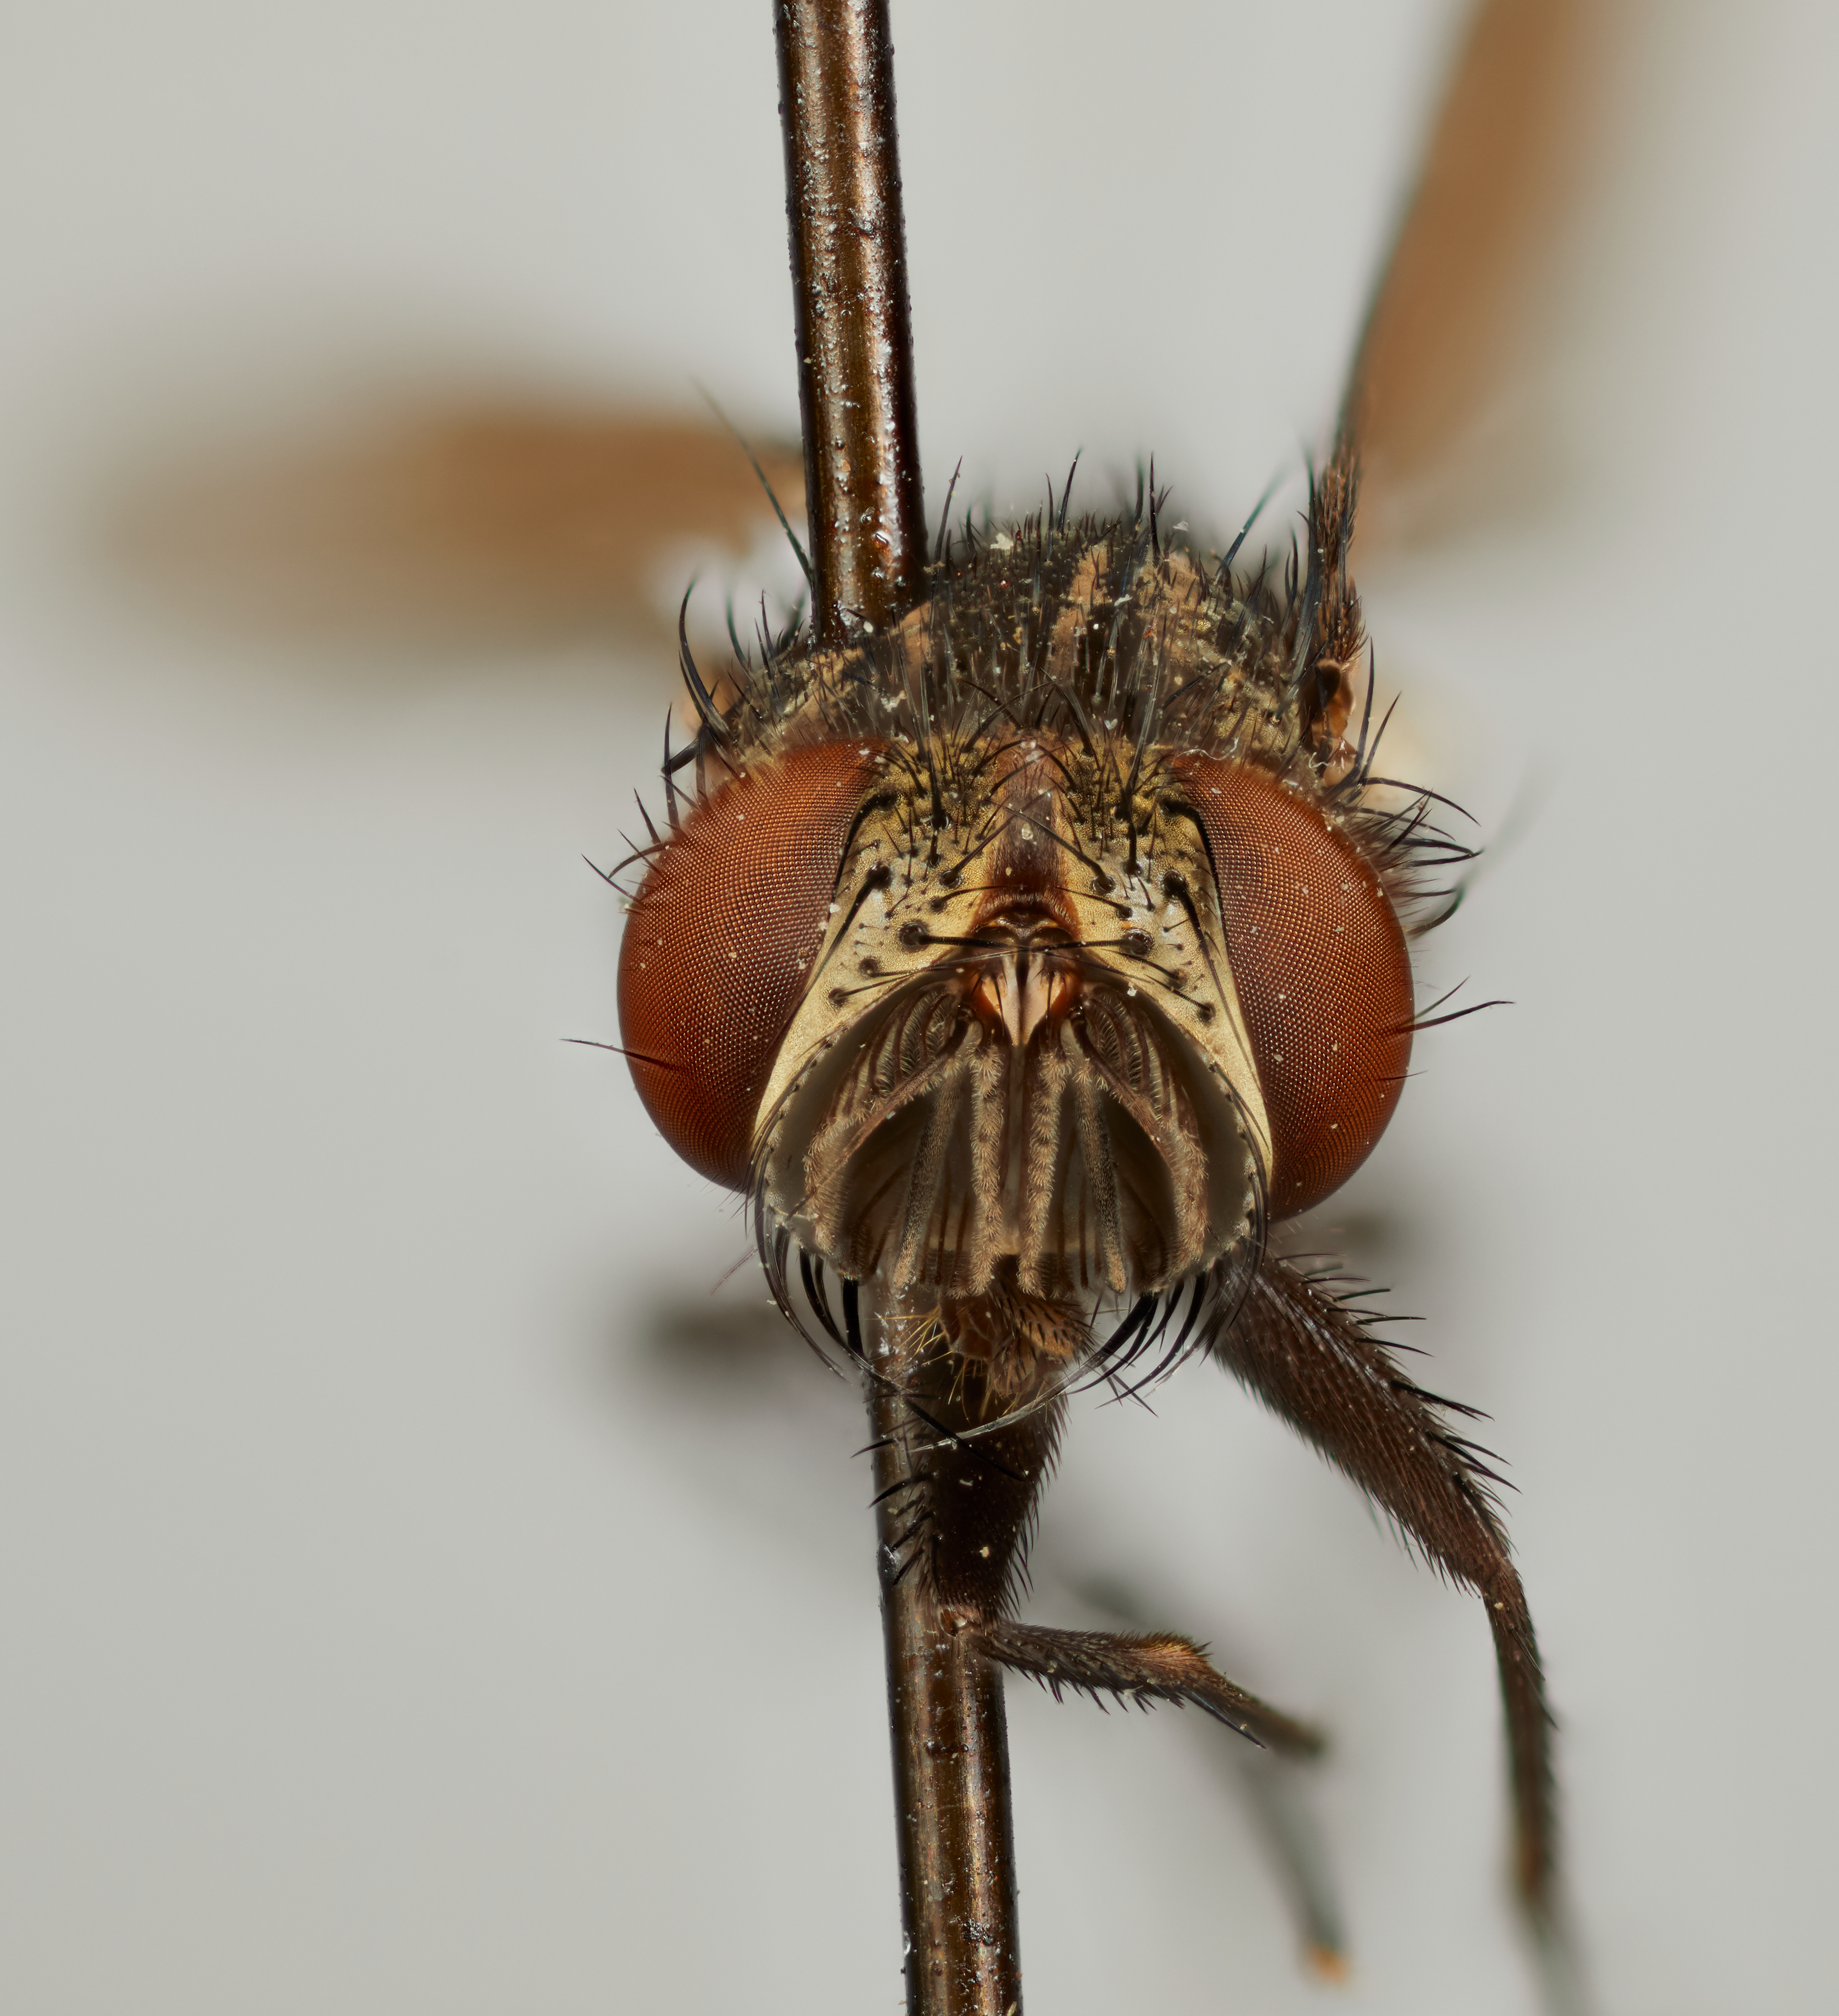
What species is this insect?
Ucayalimyia antlerata
